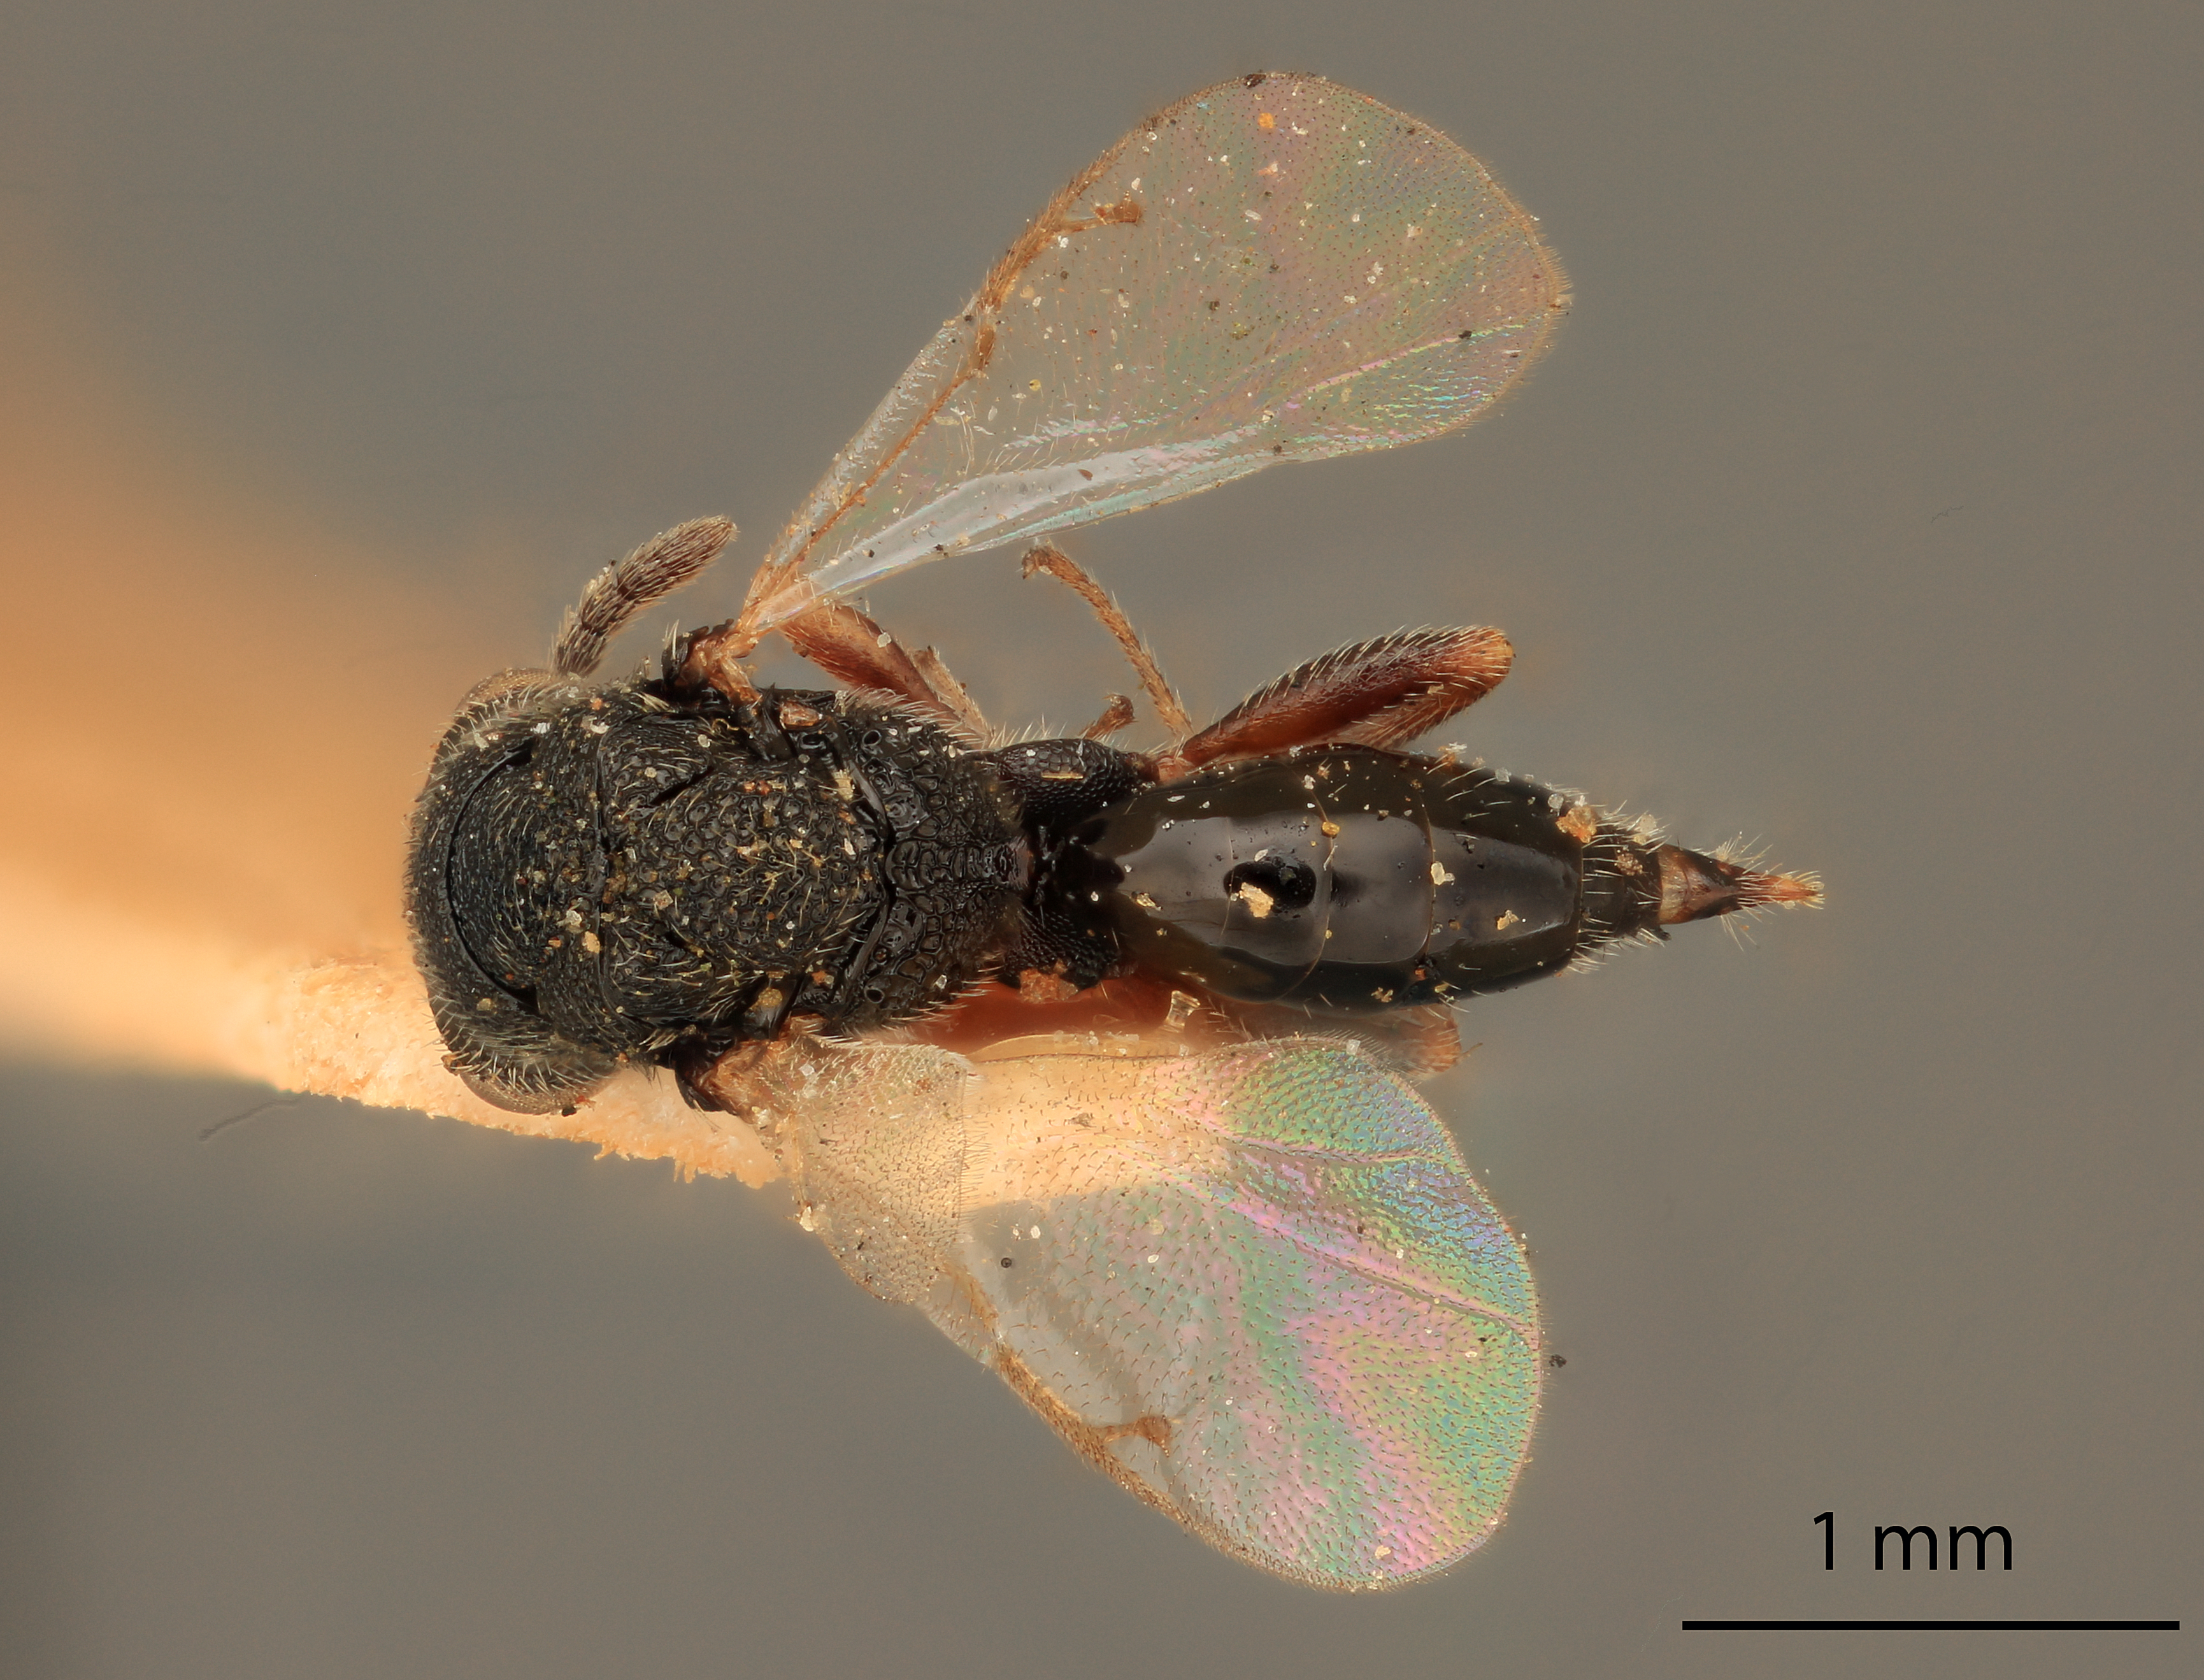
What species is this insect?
Eurytoma spongiosa
